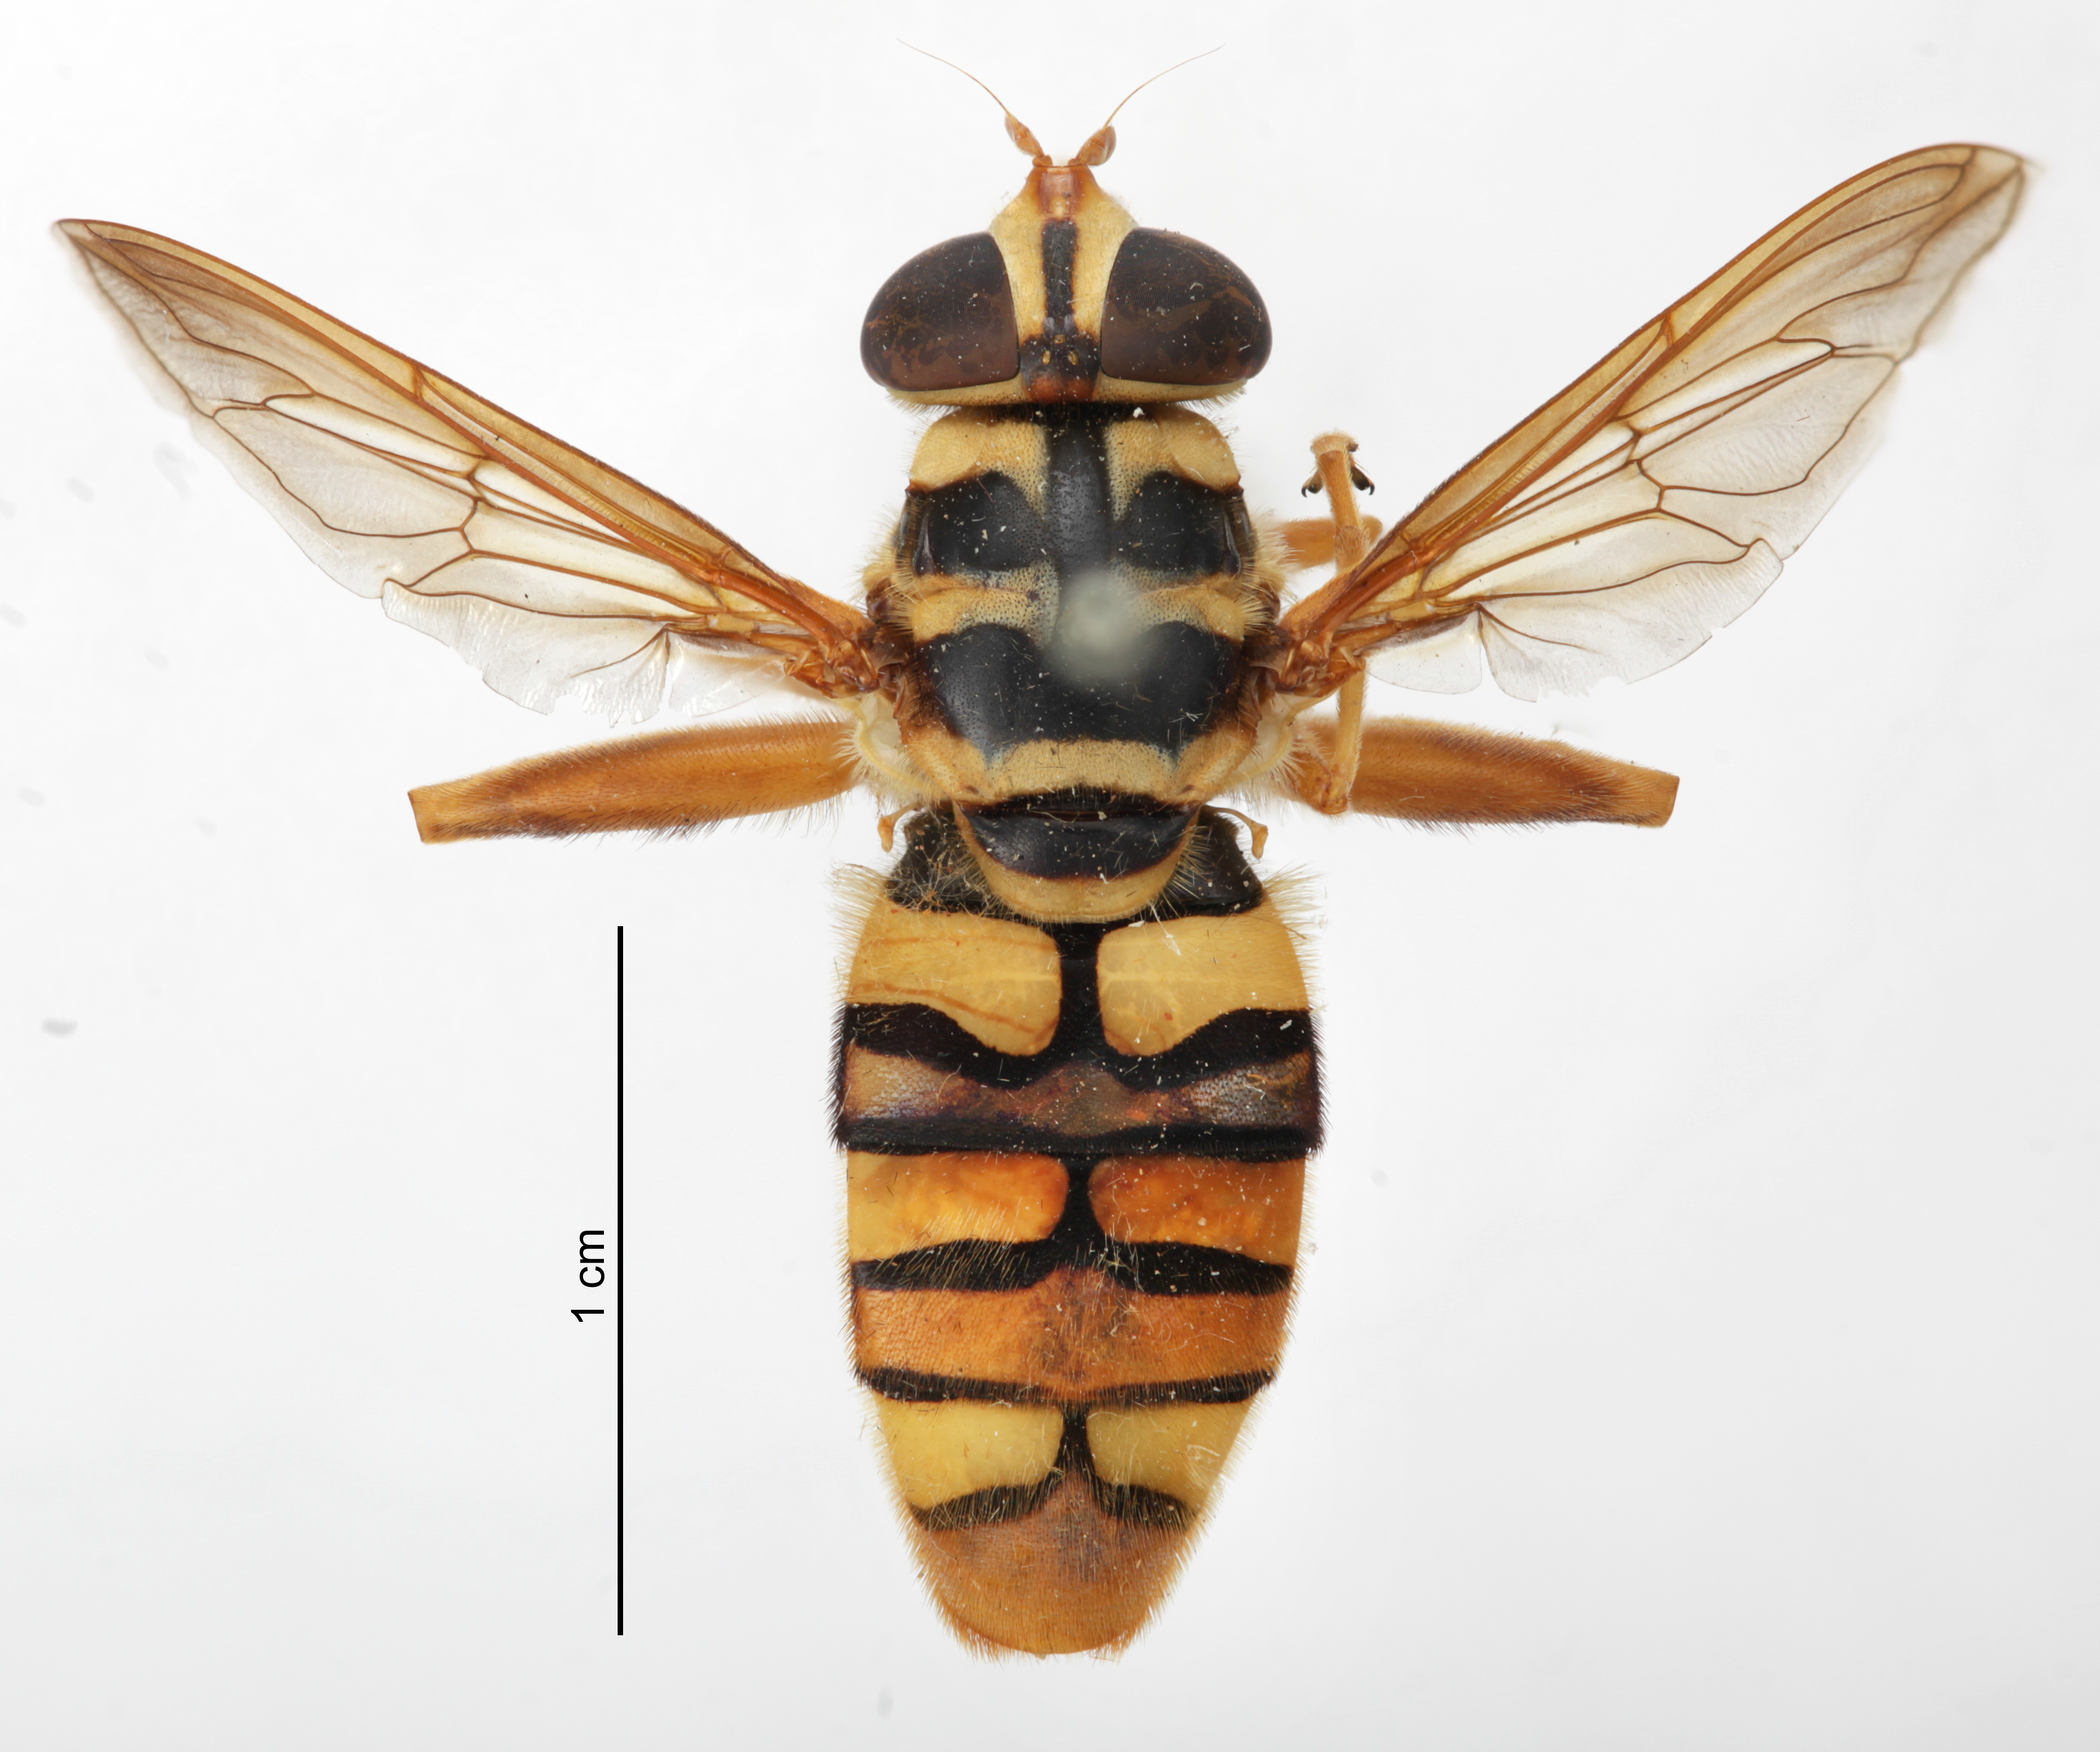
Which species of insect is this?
Megacyllene robiniae (also Milesia virginiensis)
